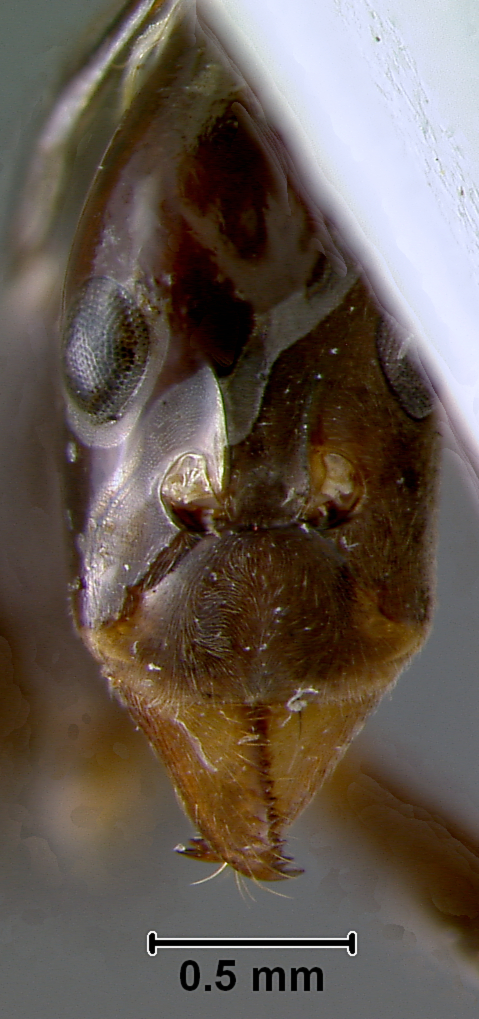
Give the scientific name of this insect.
Leptomyrmex contractus
